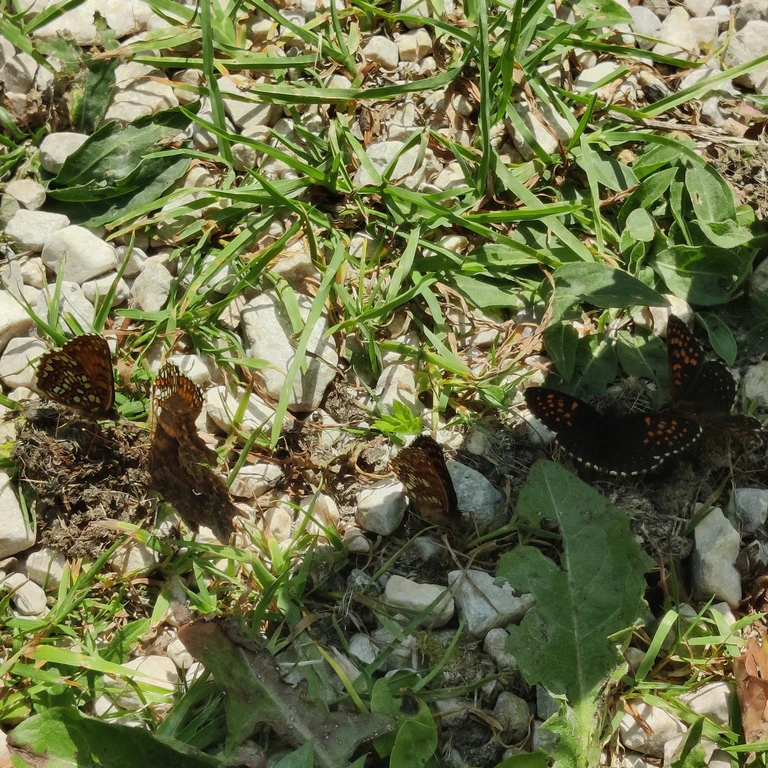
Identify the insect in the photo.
Melitaea diamina
